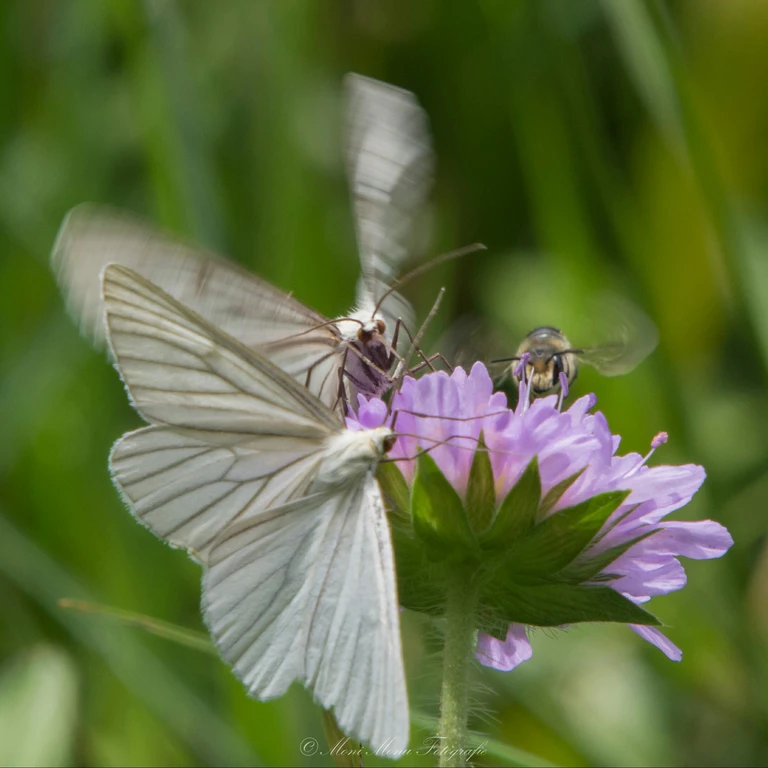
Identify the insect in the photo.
Siona lineata
